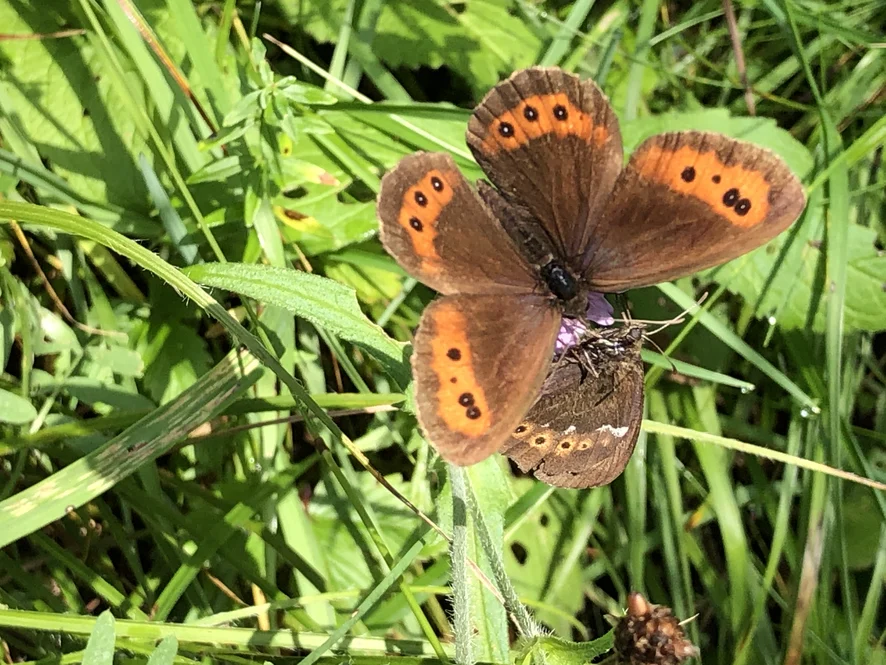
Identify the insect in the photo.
Erebia ligea
